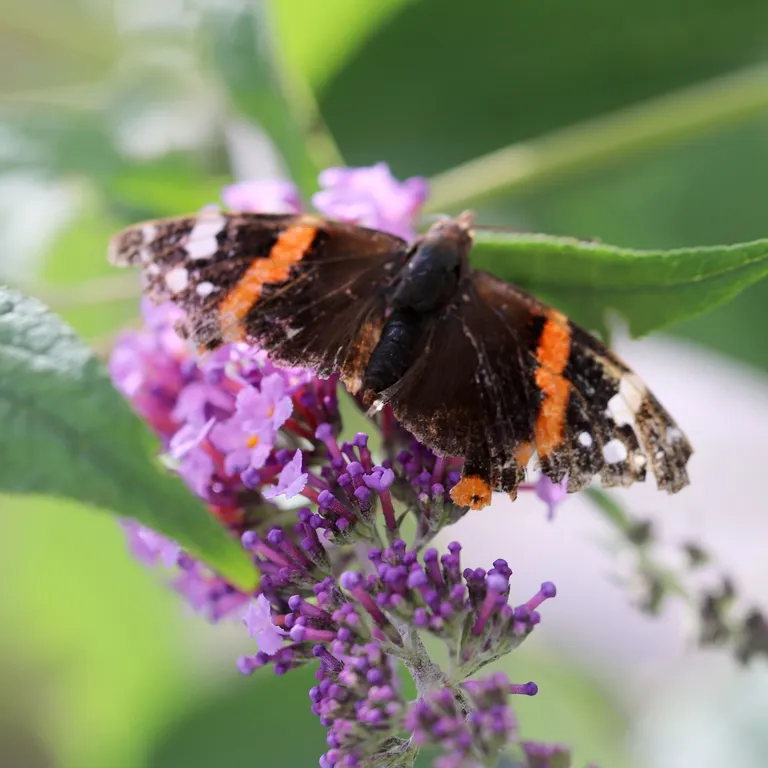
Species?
Vanessa atalanta
